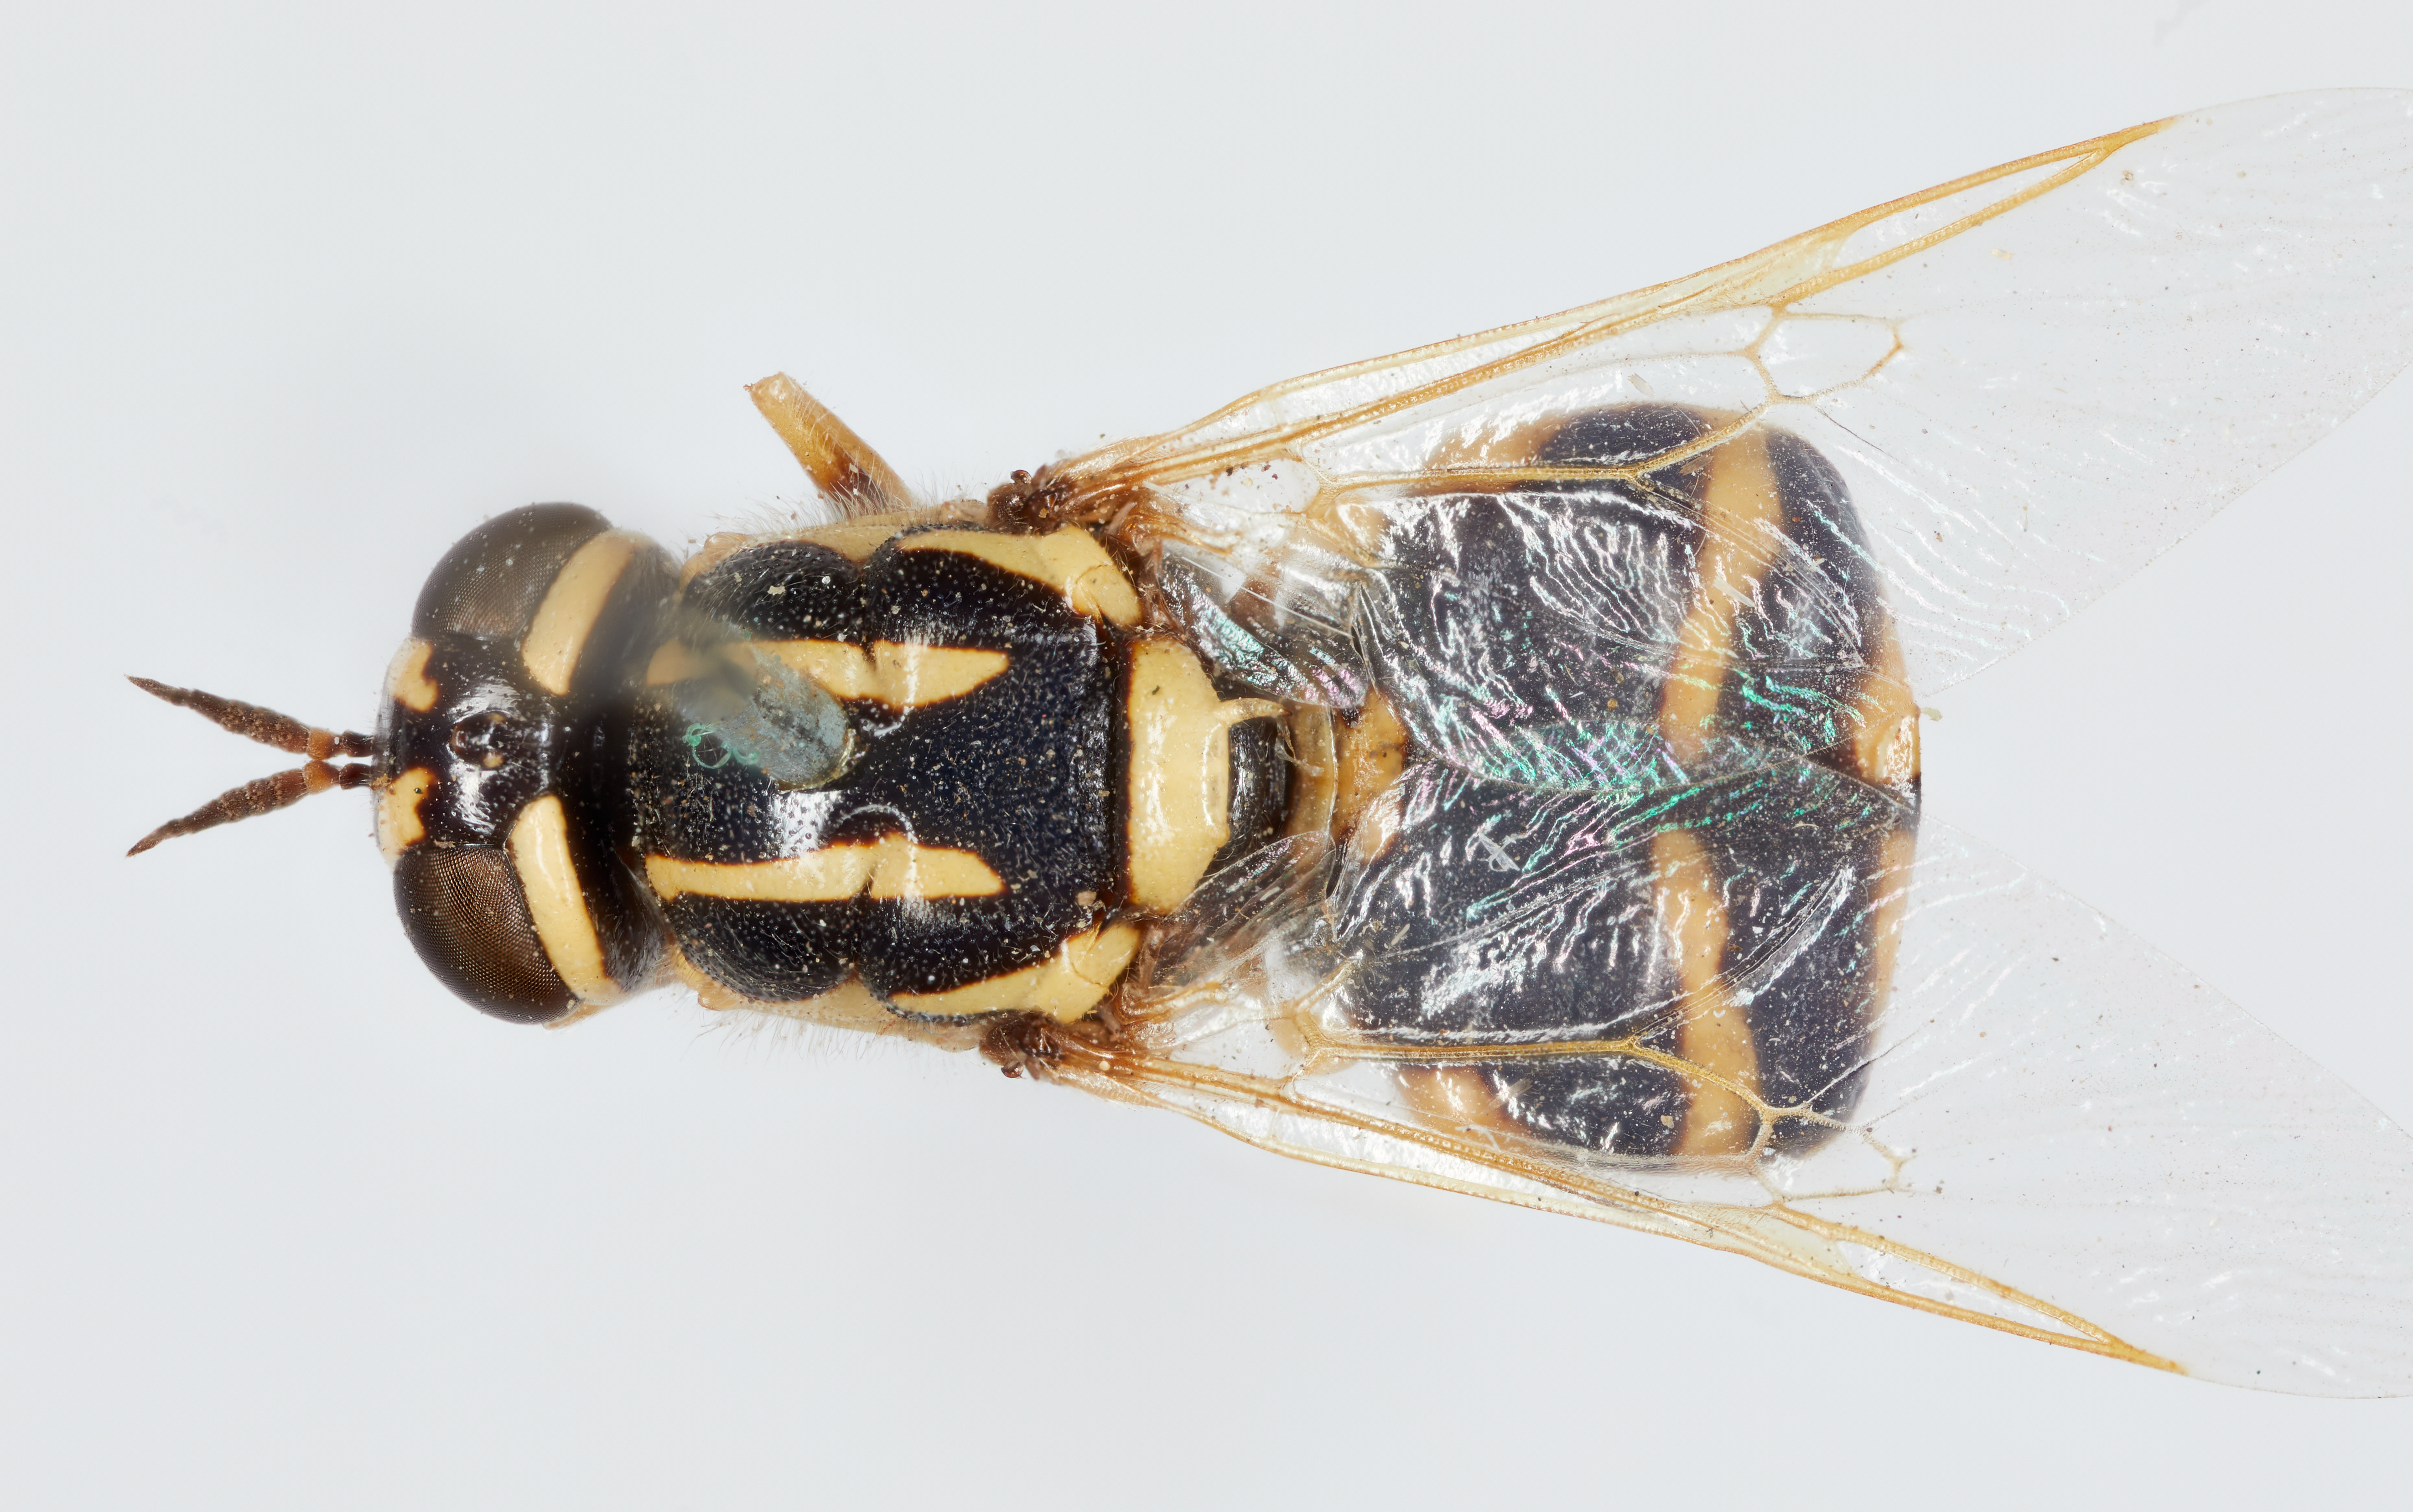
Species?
Euparyphus crucigerus
